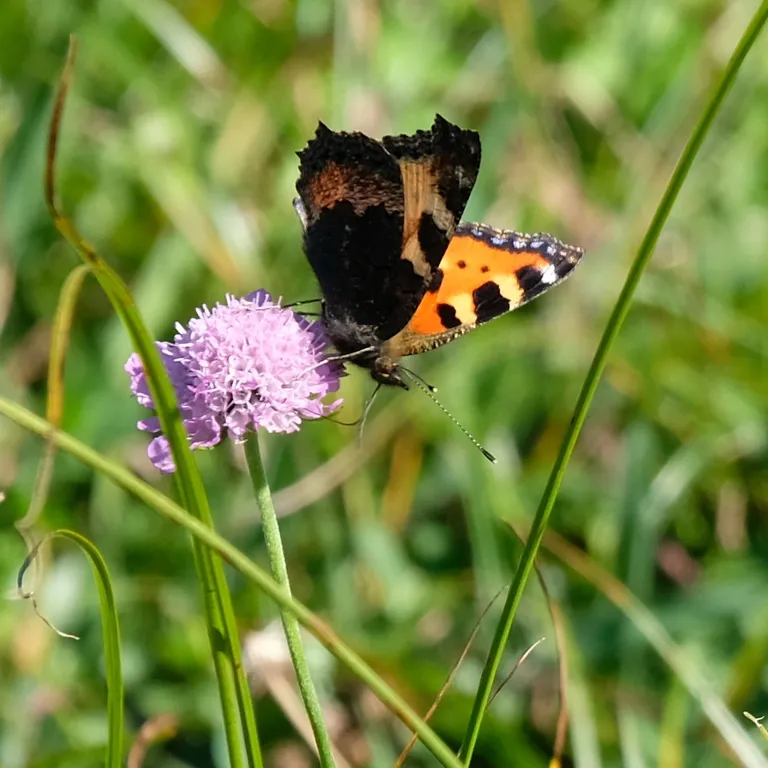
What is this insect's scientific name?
Aglais urticae
